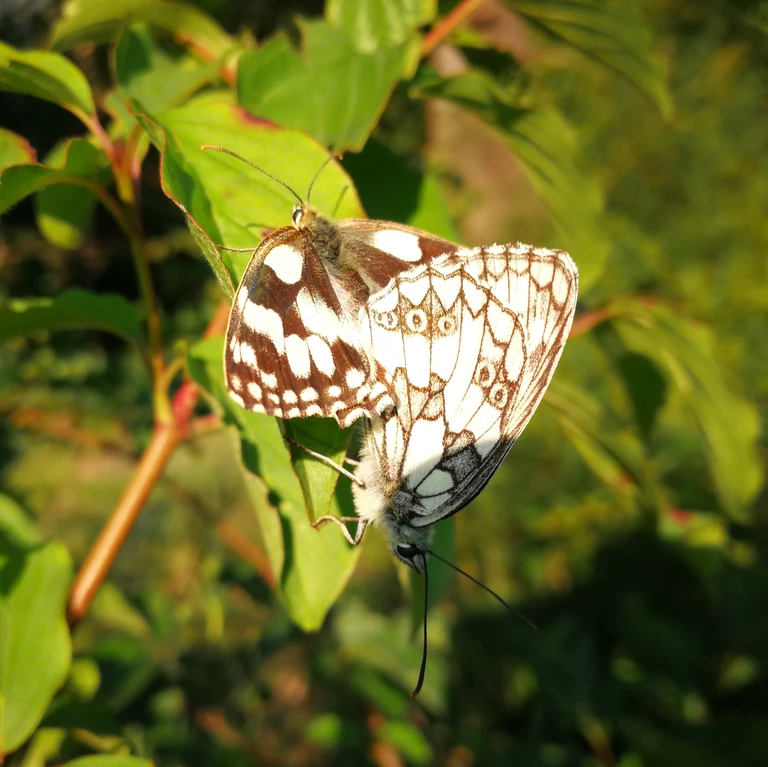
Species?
Melanargia galathea
